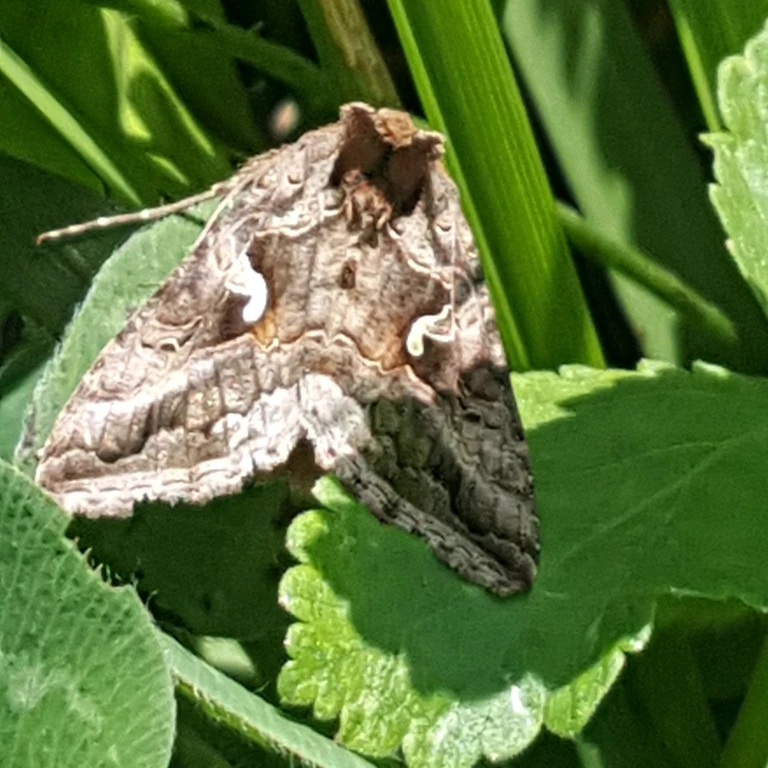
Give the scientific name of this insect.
Autographa gamma
